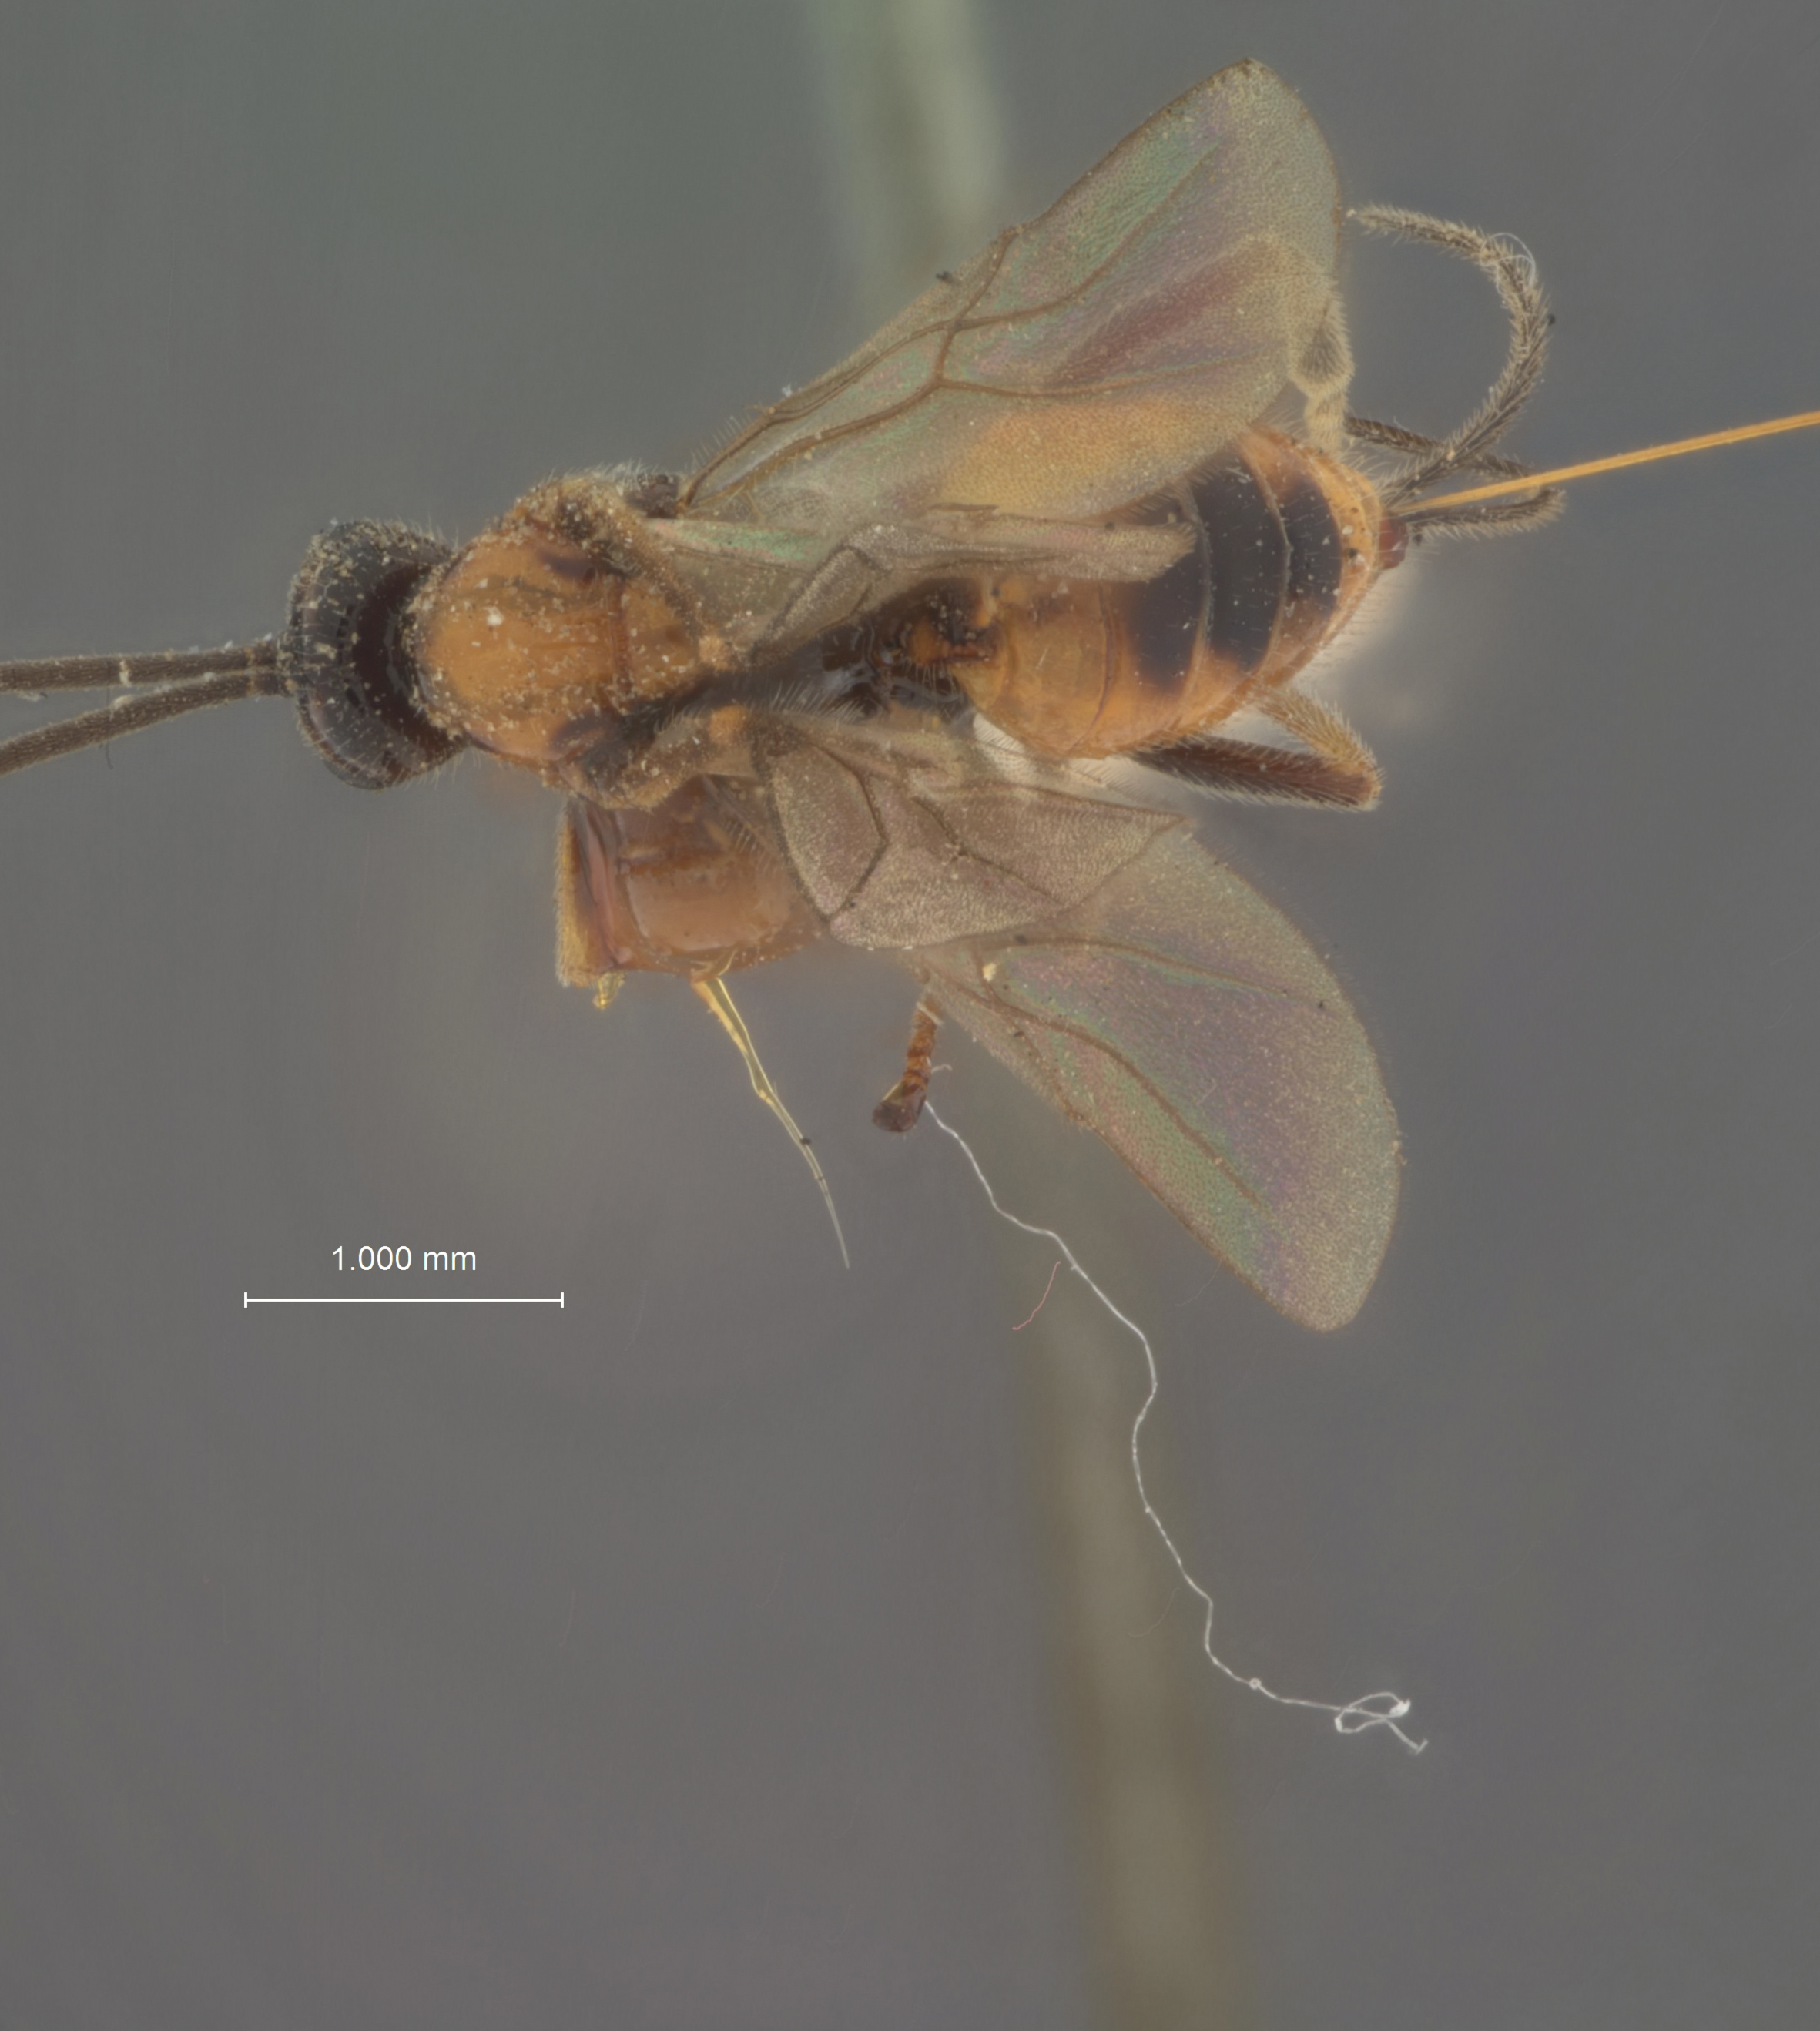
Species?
Microbracon hyslopi
